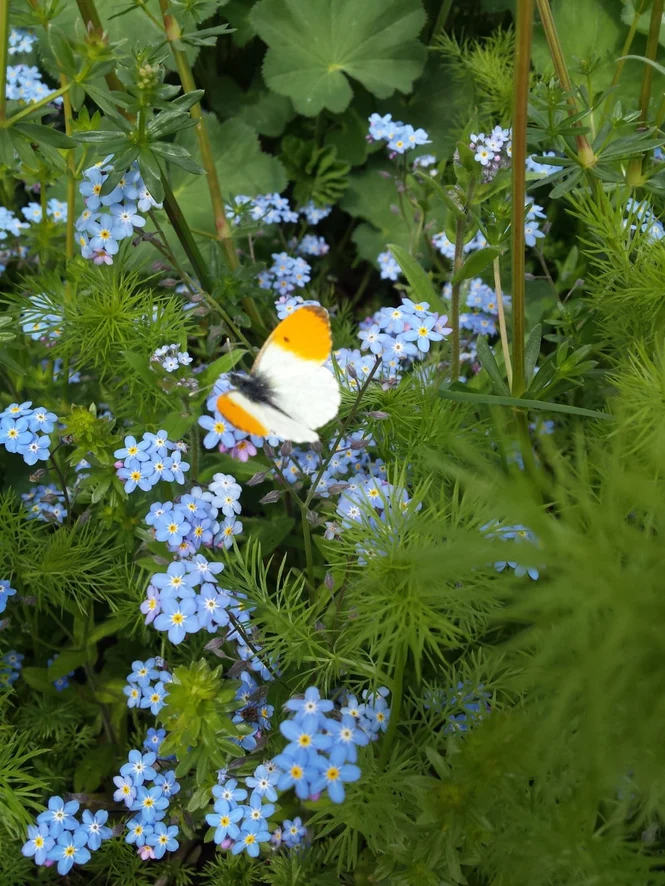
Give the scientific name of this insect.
Anthocharis cardamines
